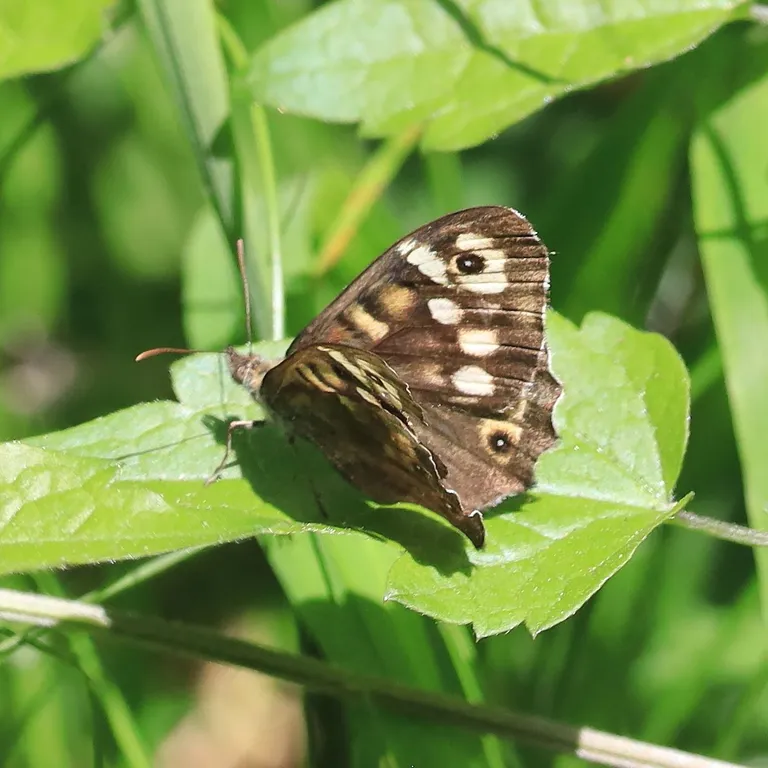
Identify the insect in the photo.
Pararge aegeria
